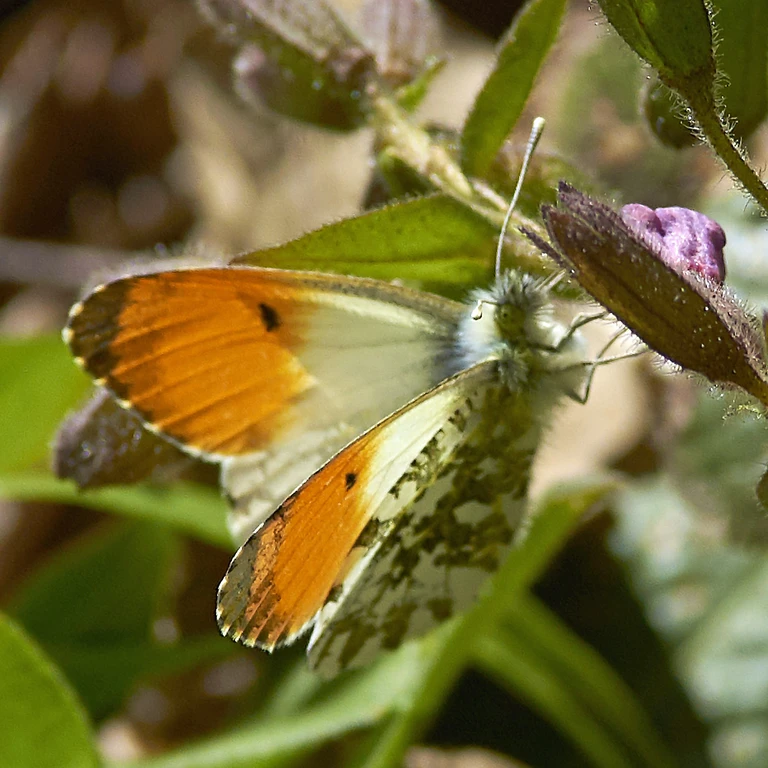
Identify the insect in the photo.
Anthocharis cardamines
